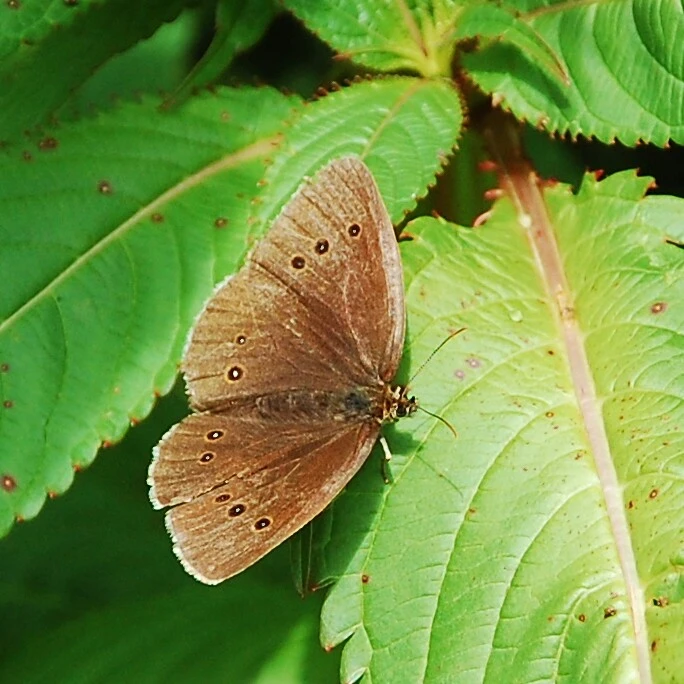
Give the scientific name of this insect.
Aphantopus hyperantus
